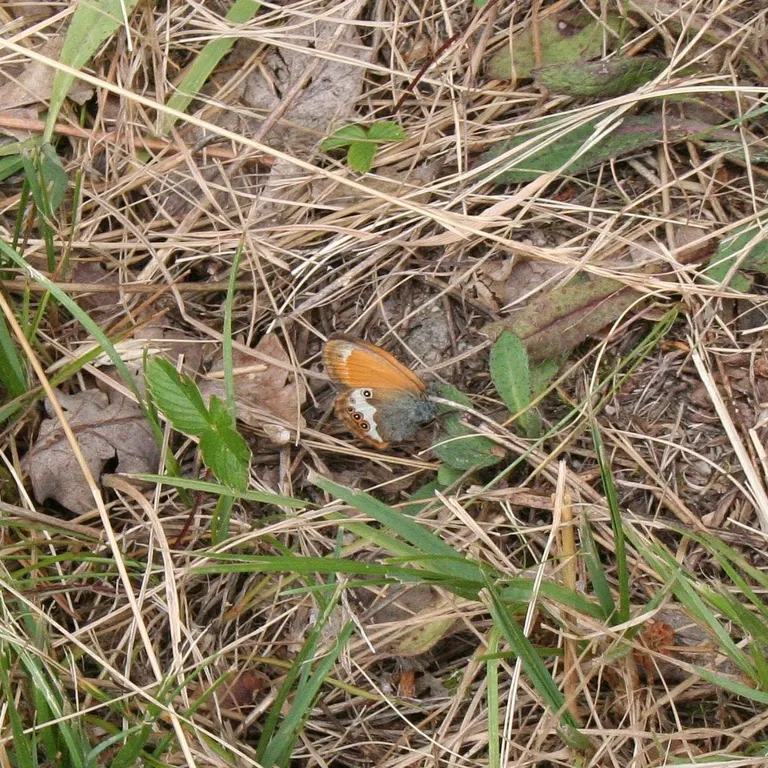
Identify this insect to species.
Coenonympha arcania
